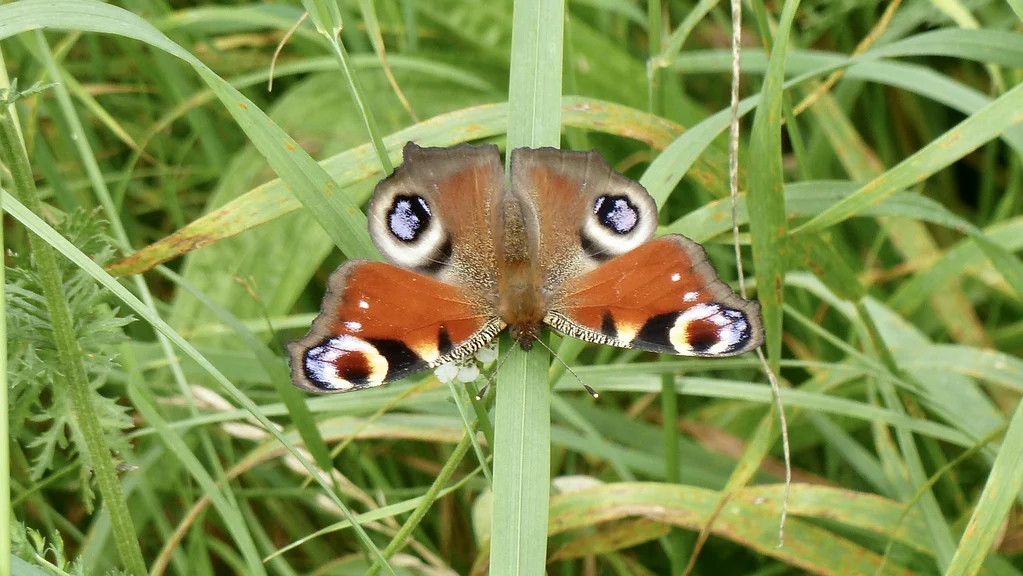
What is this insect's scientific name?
Aglais io
